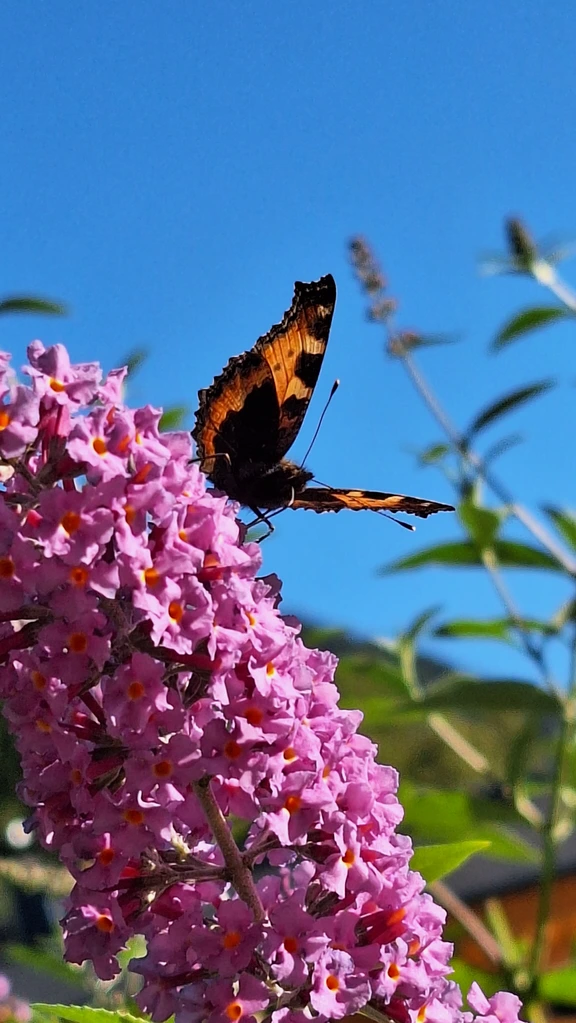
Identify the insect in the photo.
Aglais urticae
